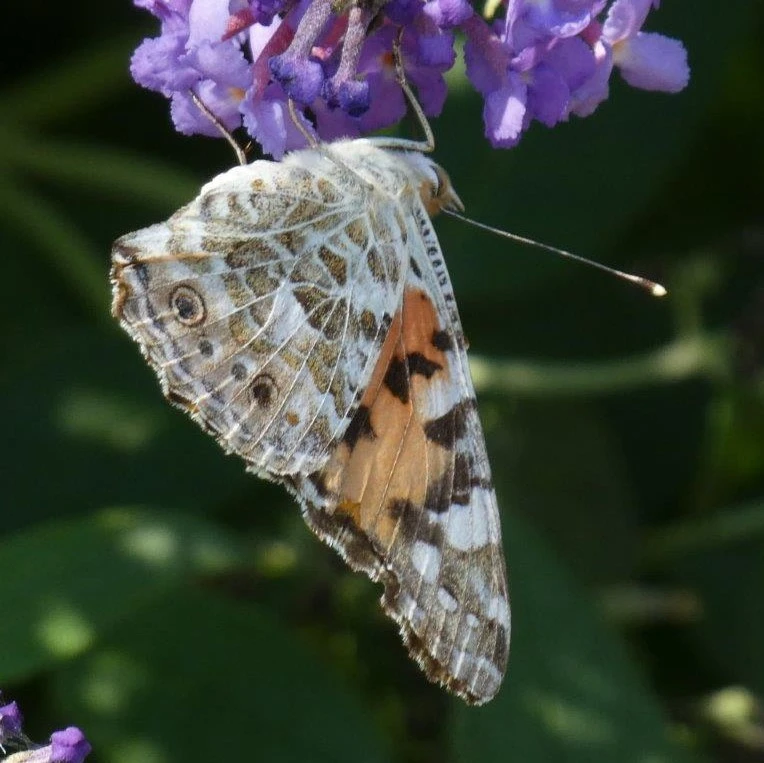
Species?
Vanessa cardui
